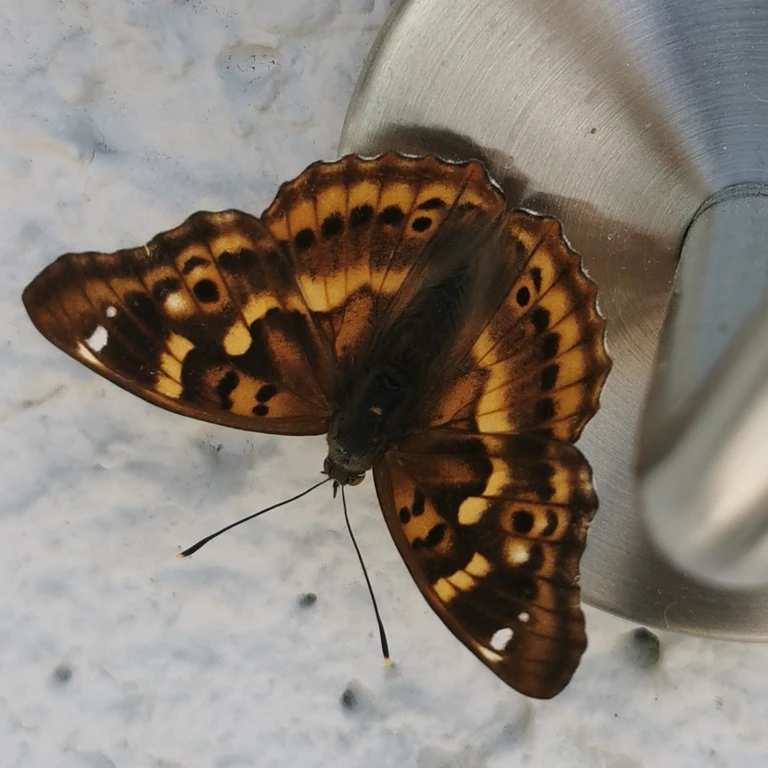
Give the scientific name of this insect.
Apatura ilia
